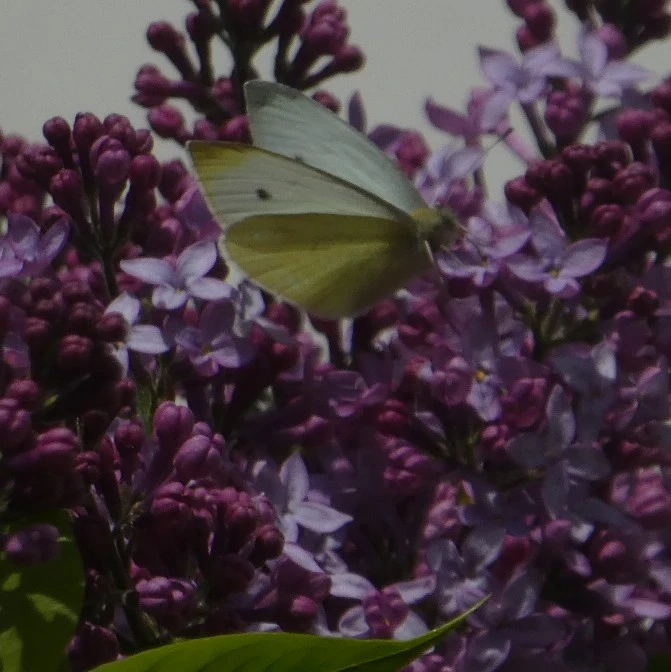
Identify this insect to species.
Pieris rapae
